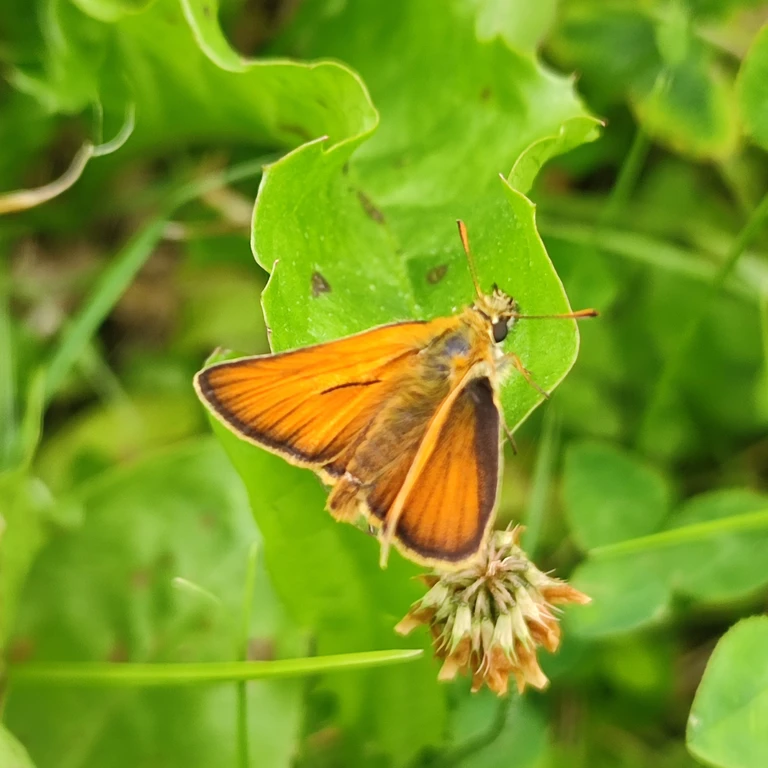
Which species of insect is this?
Thymelicus sylvestris
